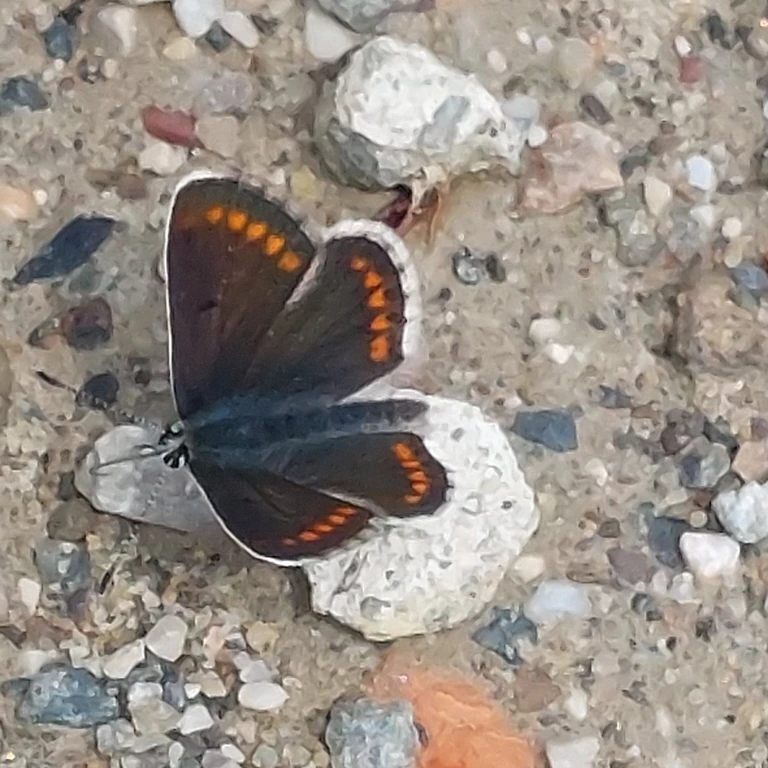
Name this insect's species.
Aricia agestis/artaxerxes
